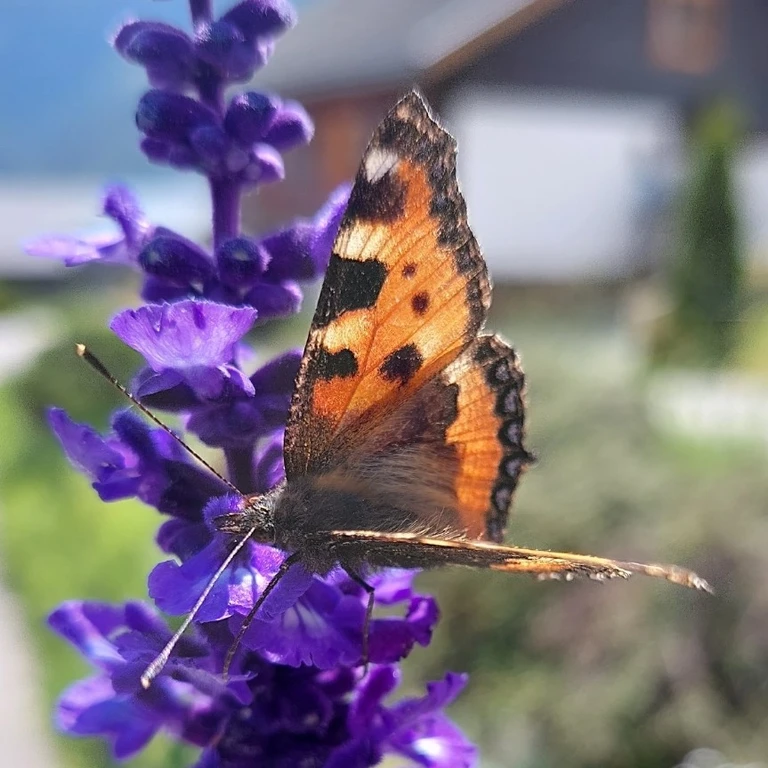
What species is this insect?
Aglais urticae
